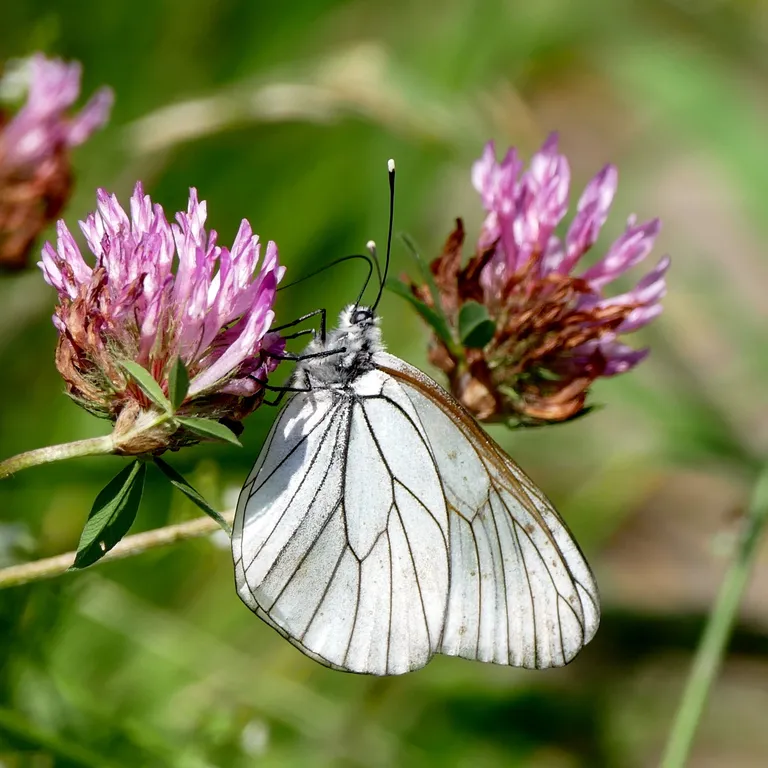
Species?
Aporia crataegi
